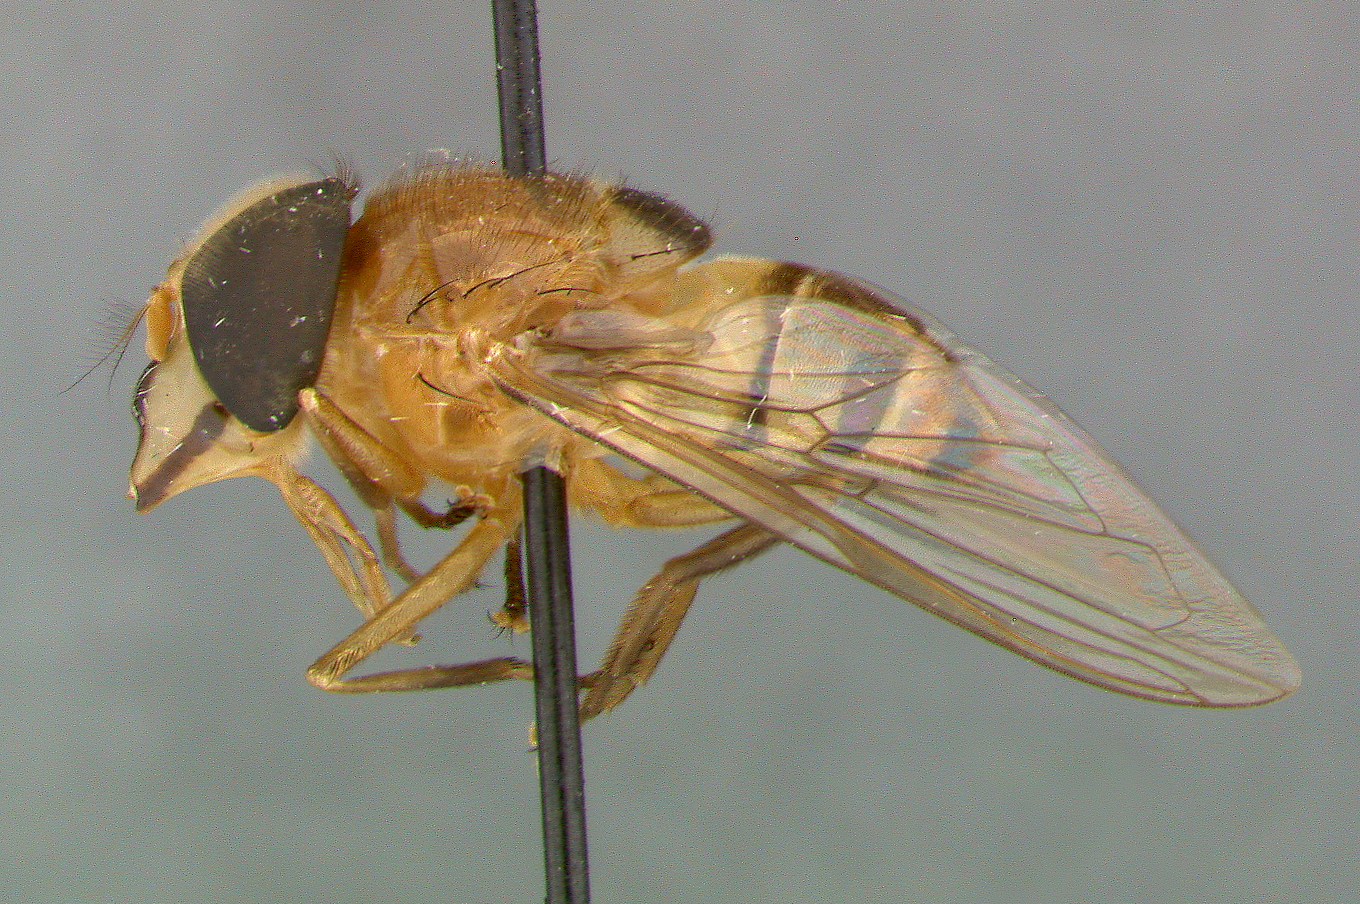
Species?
Volucella discalis
